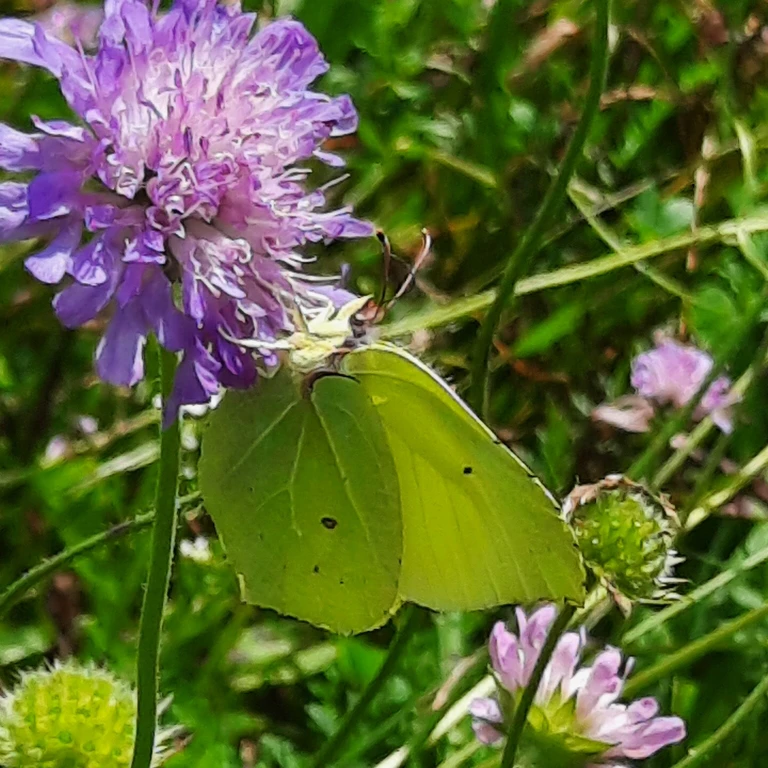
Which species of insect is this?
Gonepteryx rhamni
